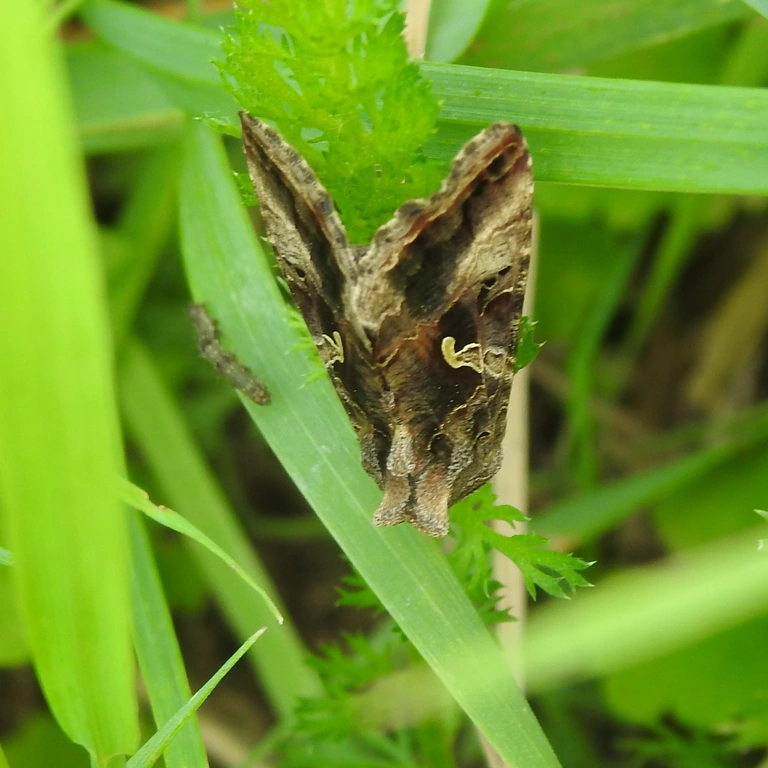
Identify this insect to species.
Autographa gamma
